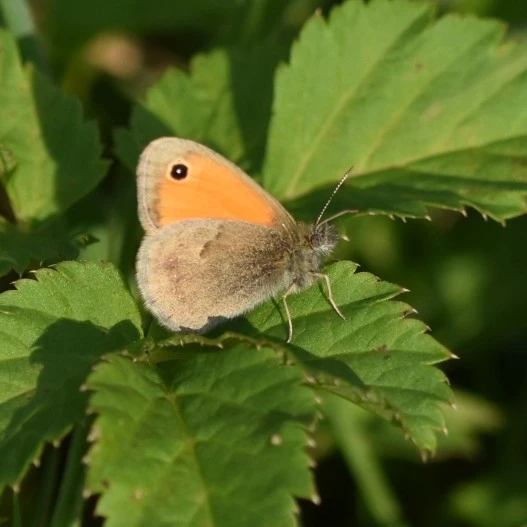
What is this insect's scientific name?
Coenonympha pamphilus
